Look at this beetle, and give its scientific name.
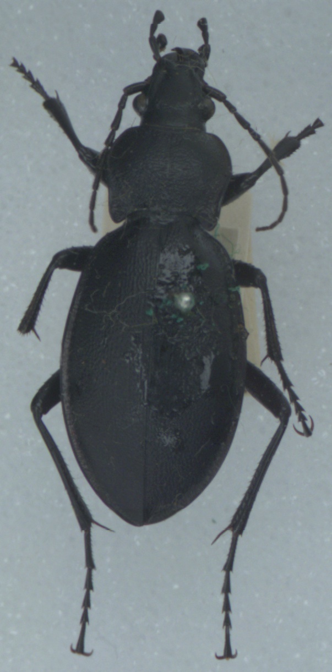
Carabus violaceus
